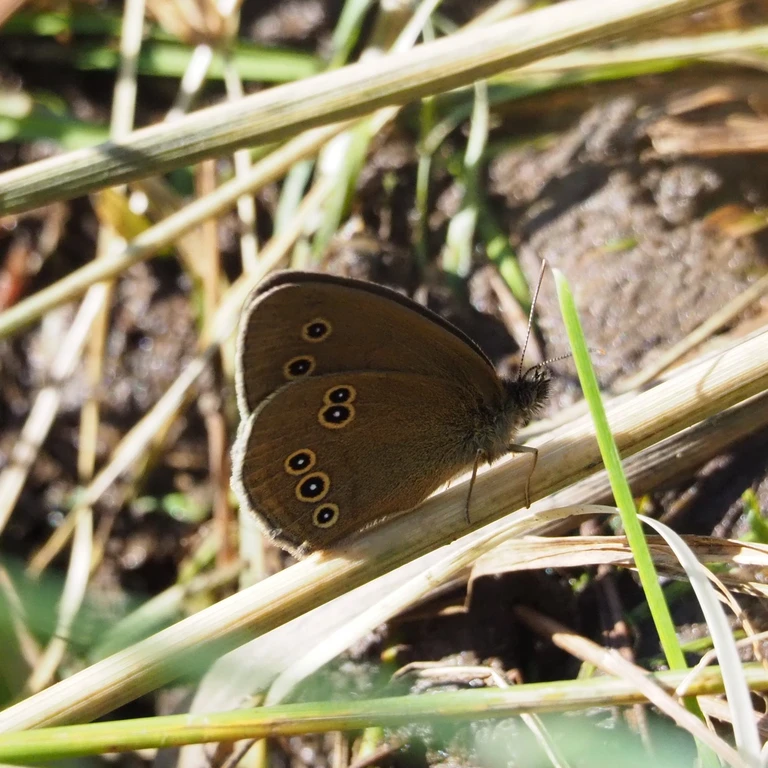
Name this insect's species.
Aphantopus hyperantus
